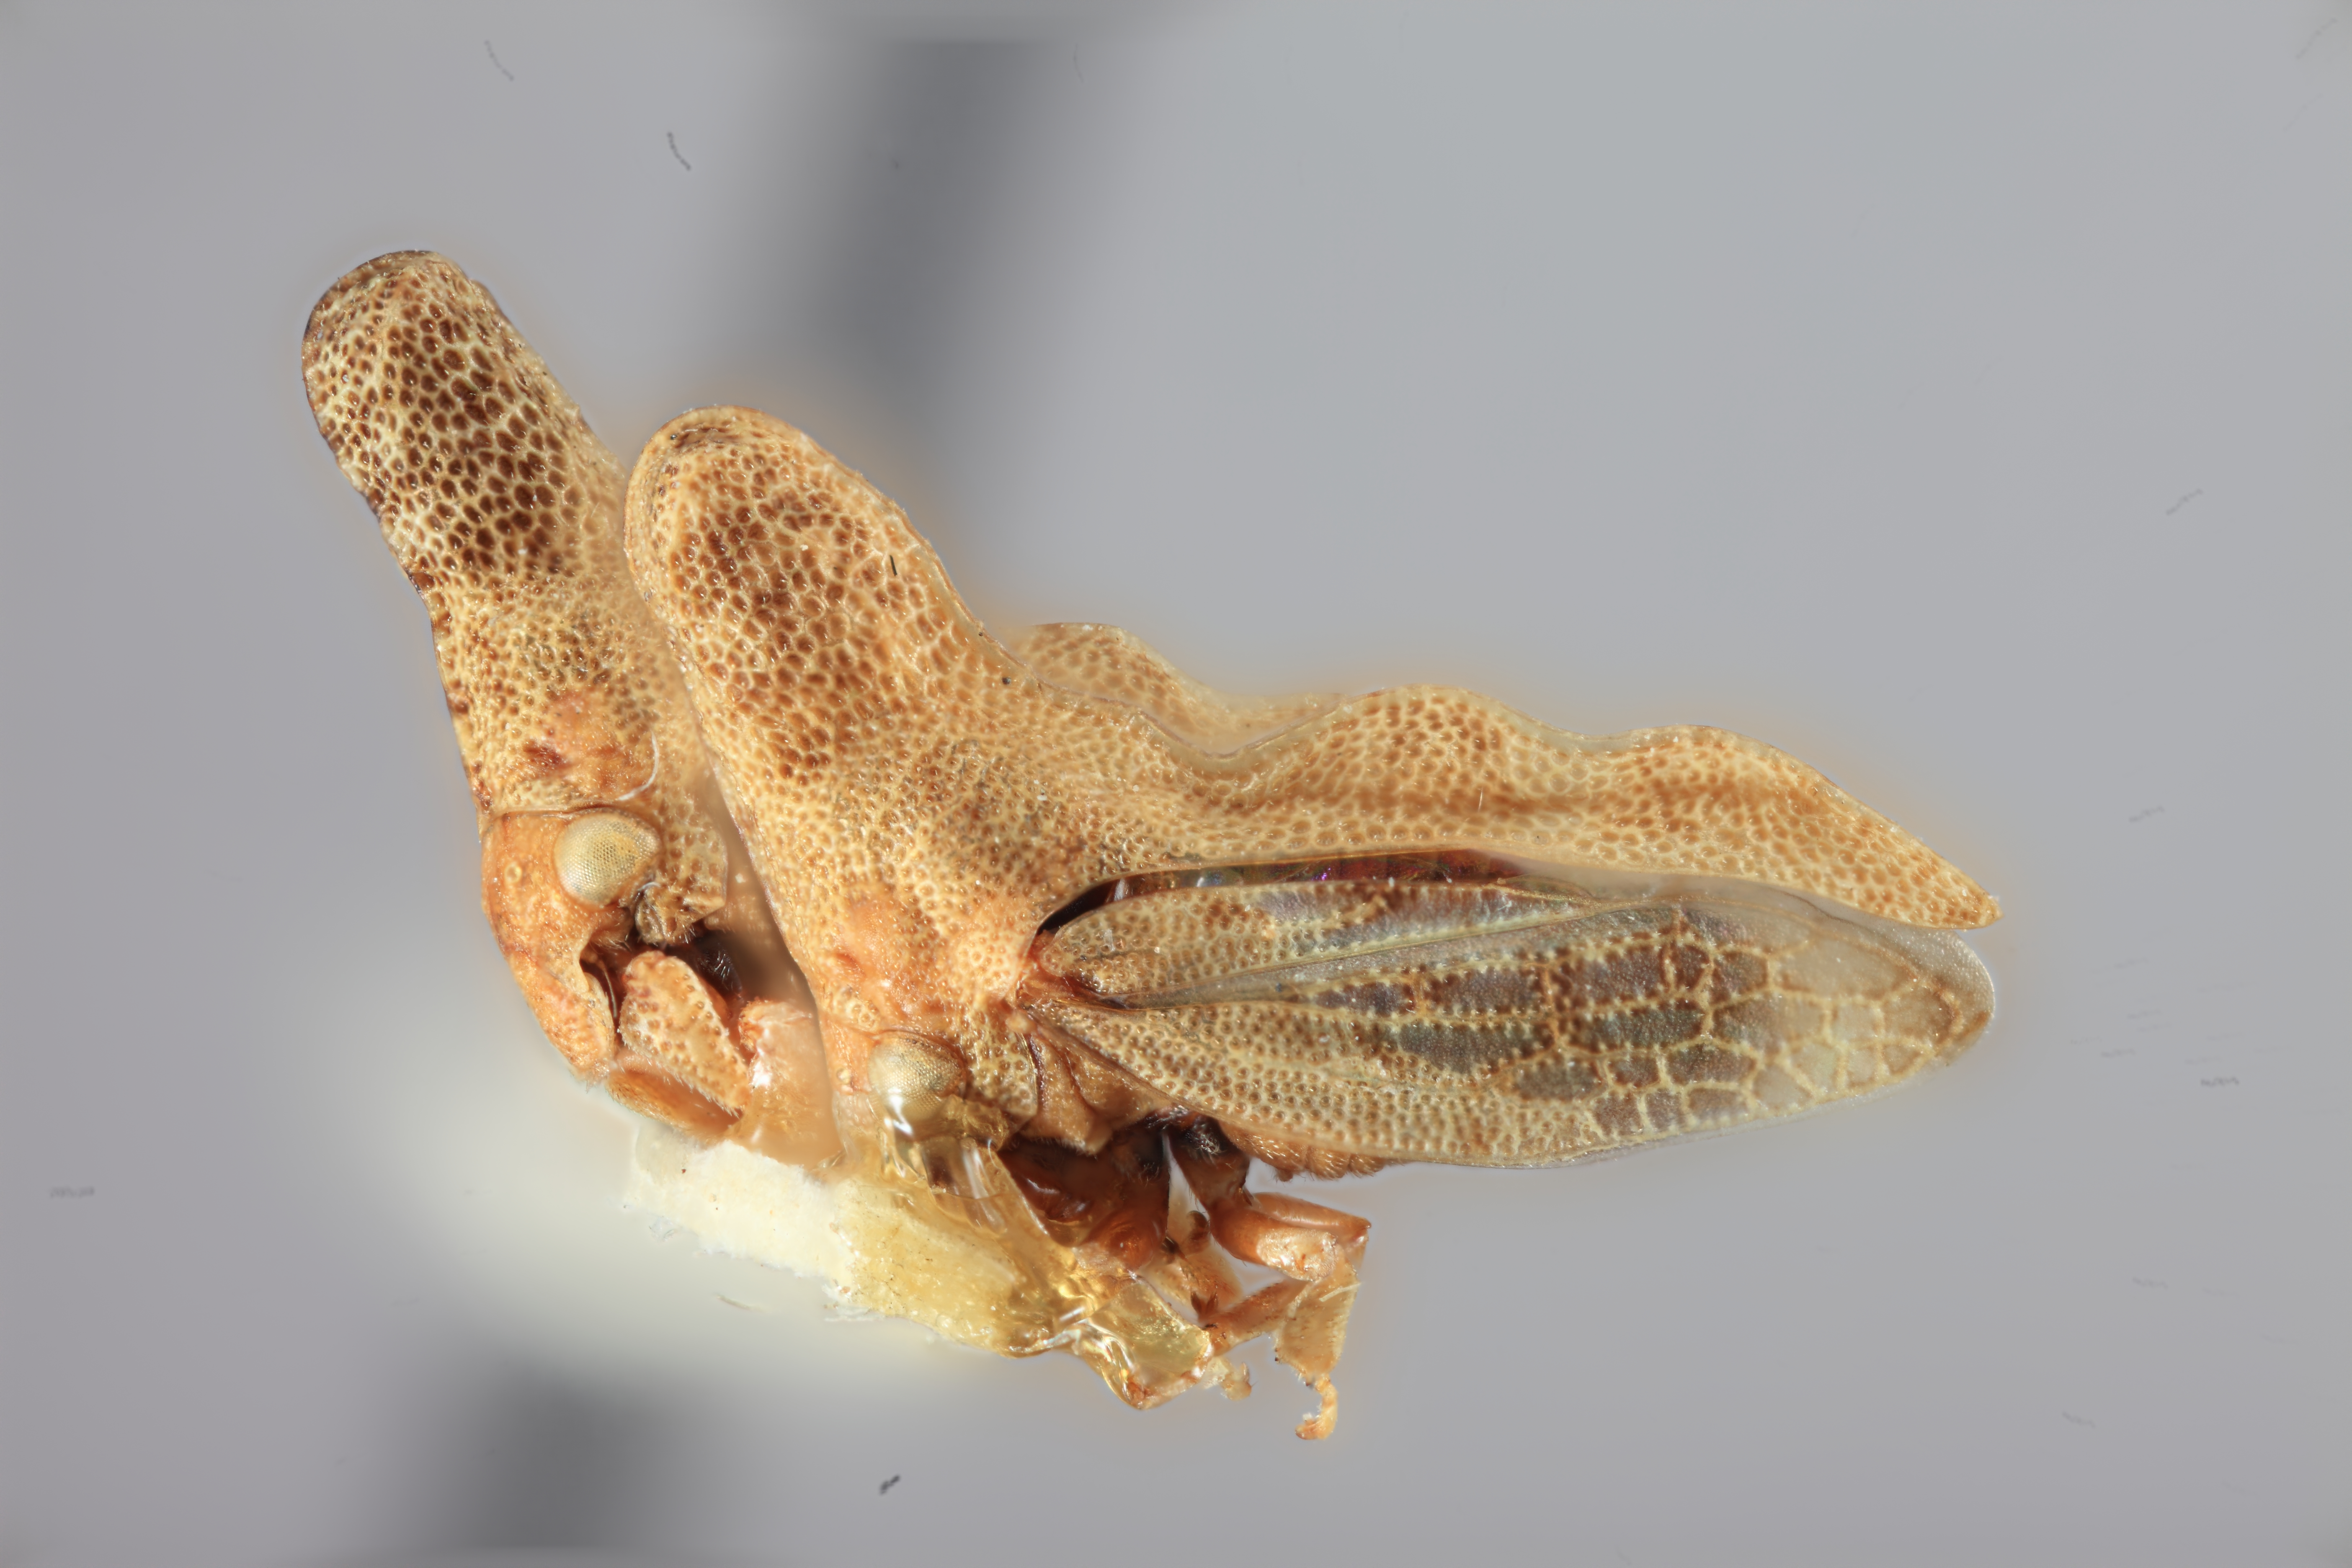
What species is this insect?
Hypsoprora nogolata
